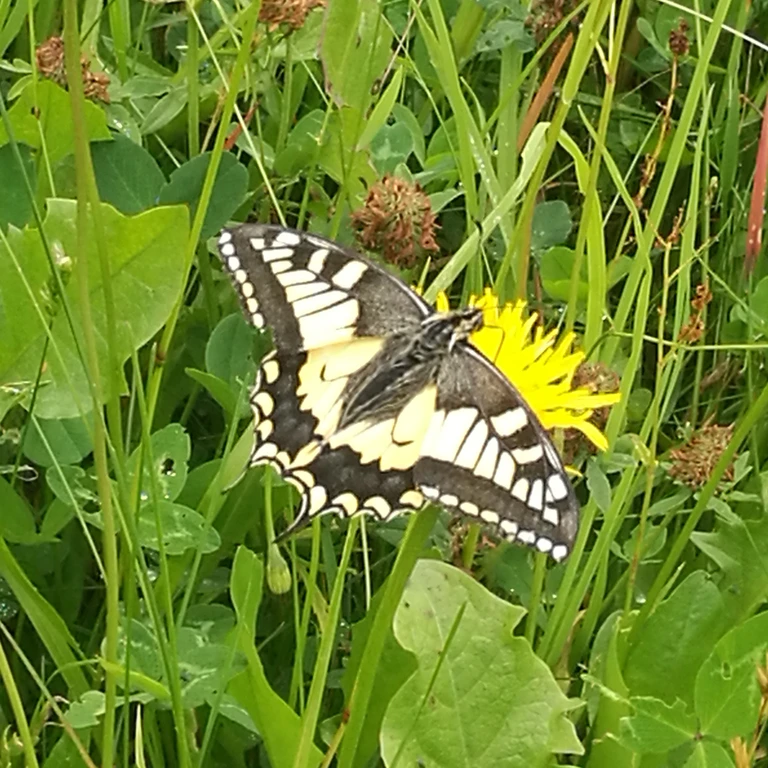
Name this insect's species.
Papilio machaon
